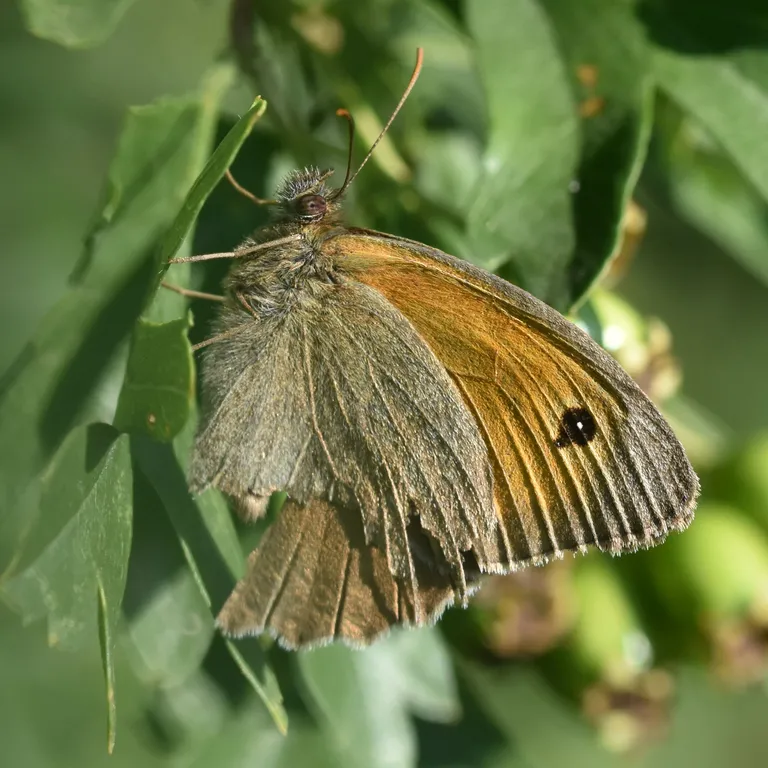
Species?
Maniola jurtina
